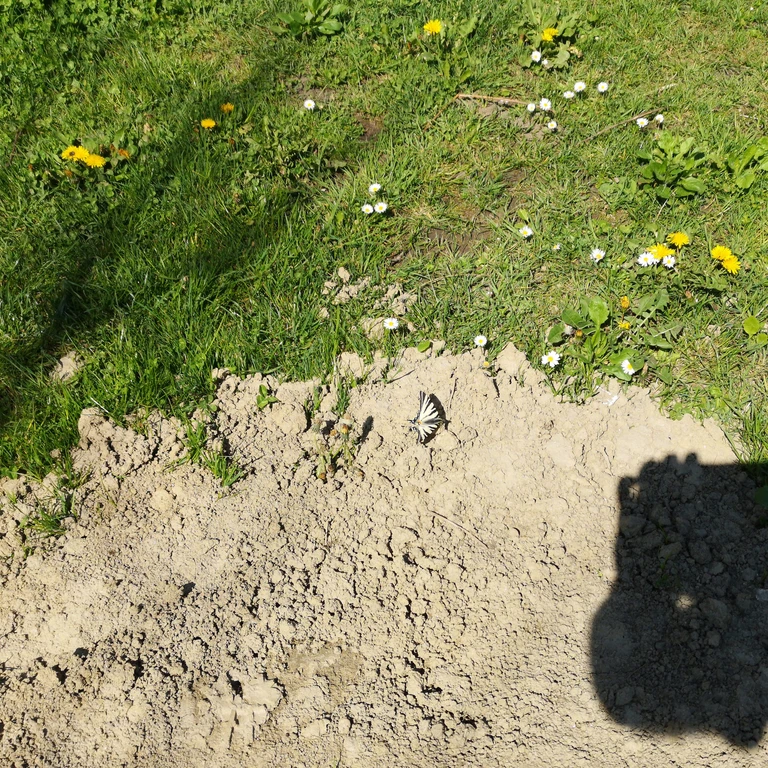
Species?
Iphiclides podalirius
